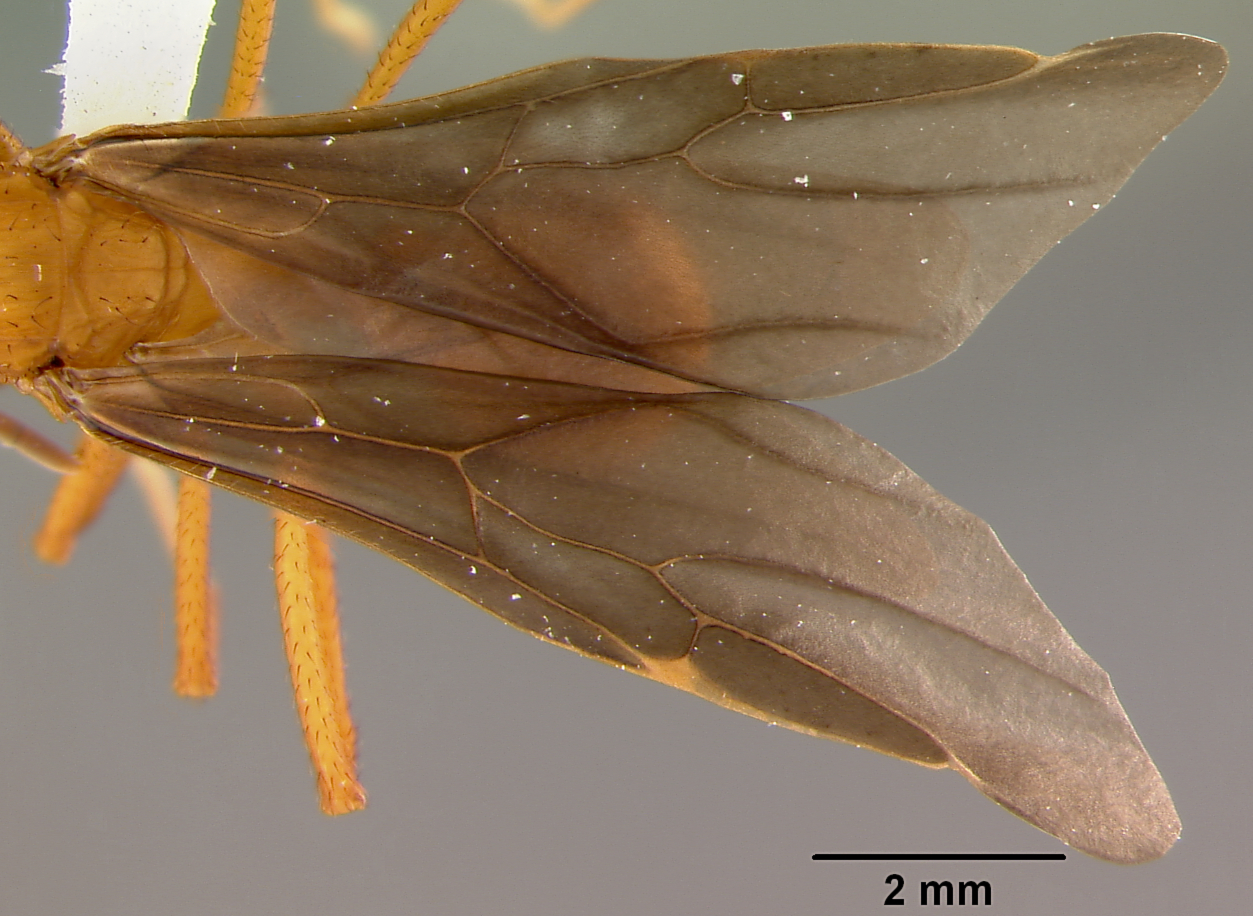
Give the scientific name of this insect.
Acromyrmex insinuator
